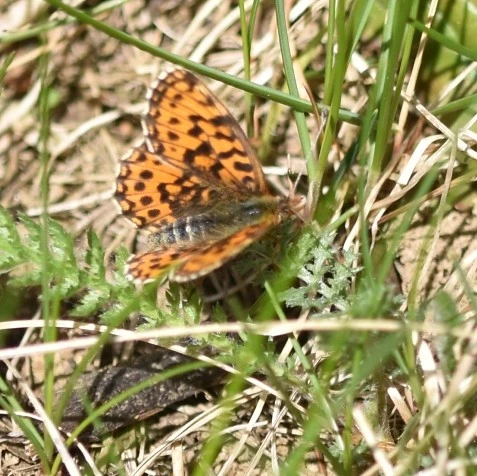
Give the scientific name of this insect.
Boloria dia
